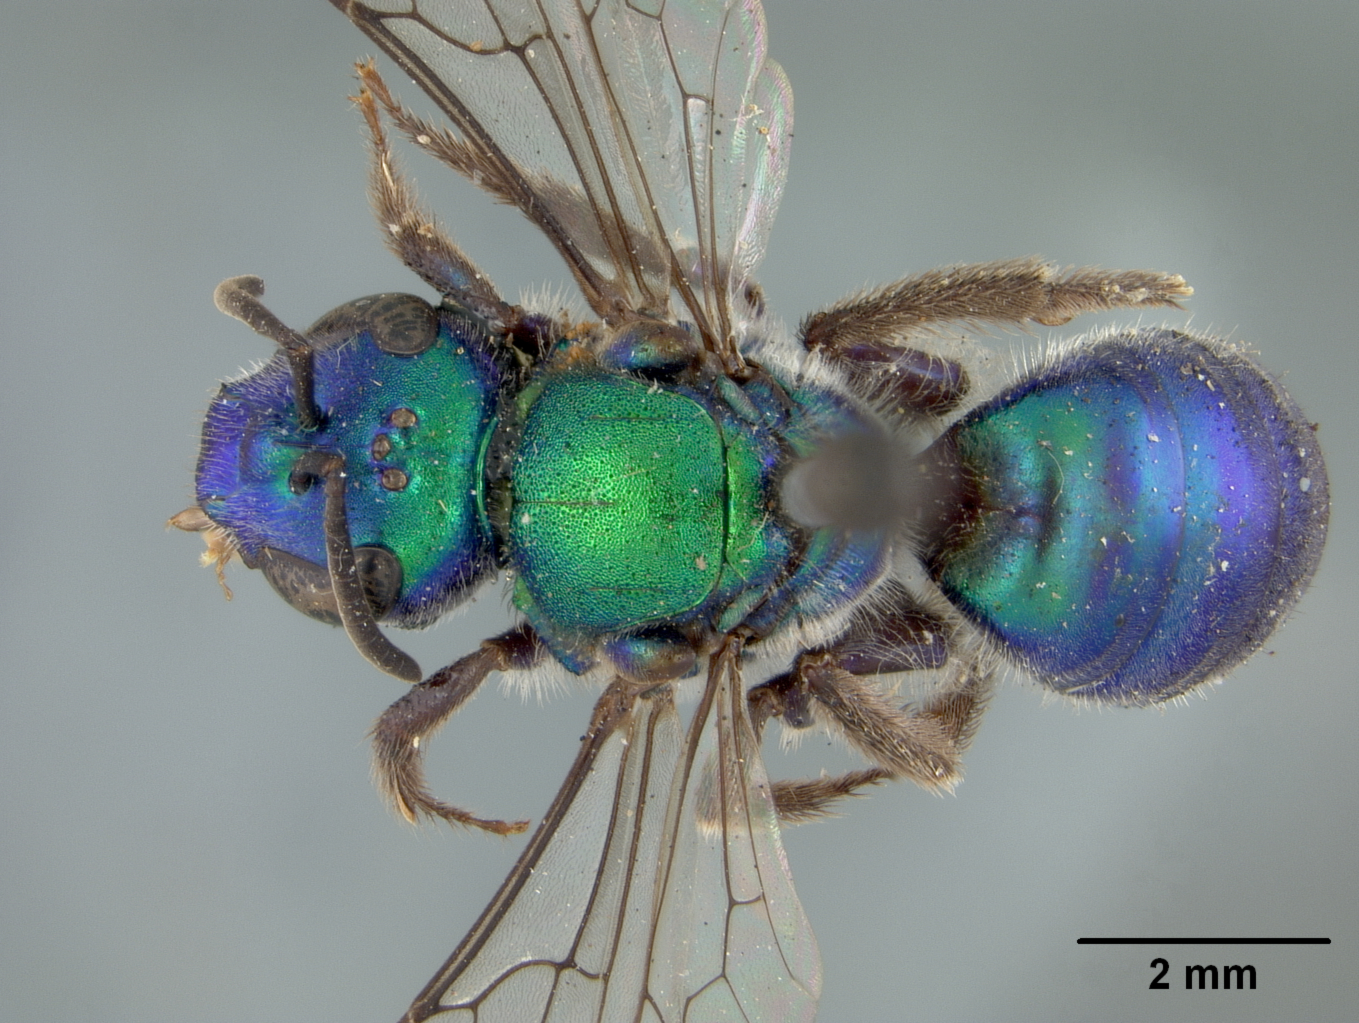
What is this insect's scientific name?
Augochlora cubana
